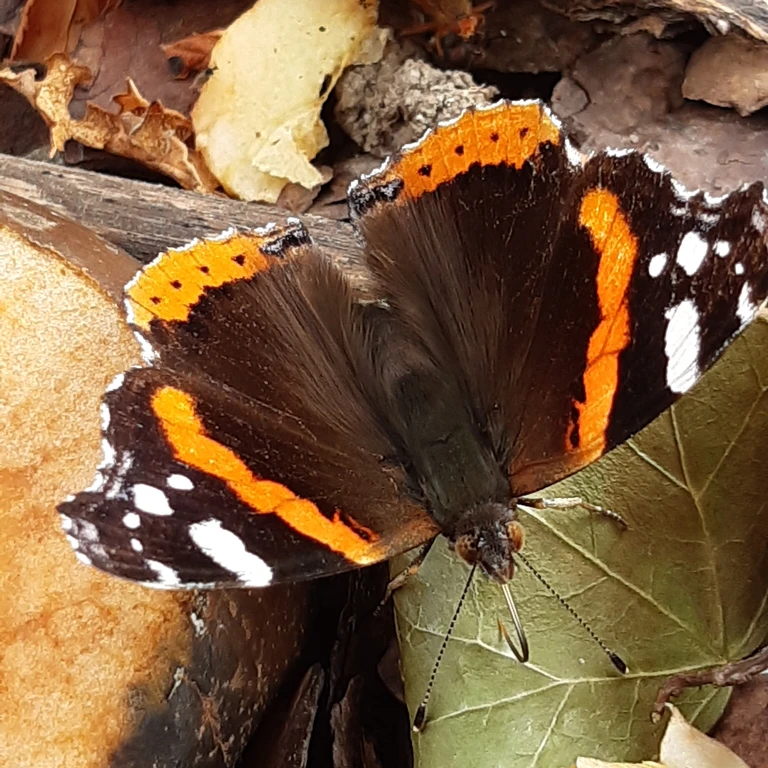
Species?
Vanessa atalanta
